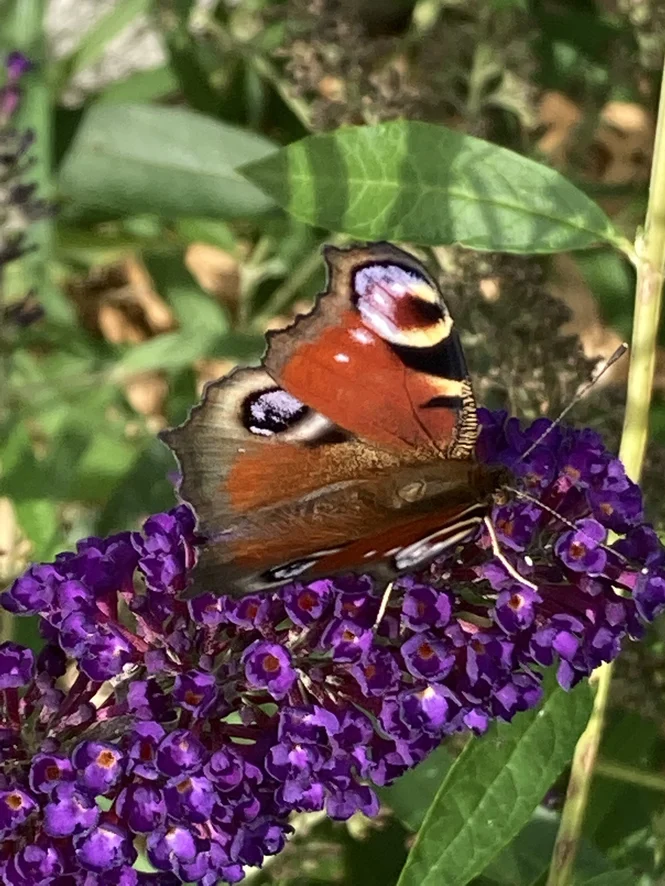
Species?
Aglais io
